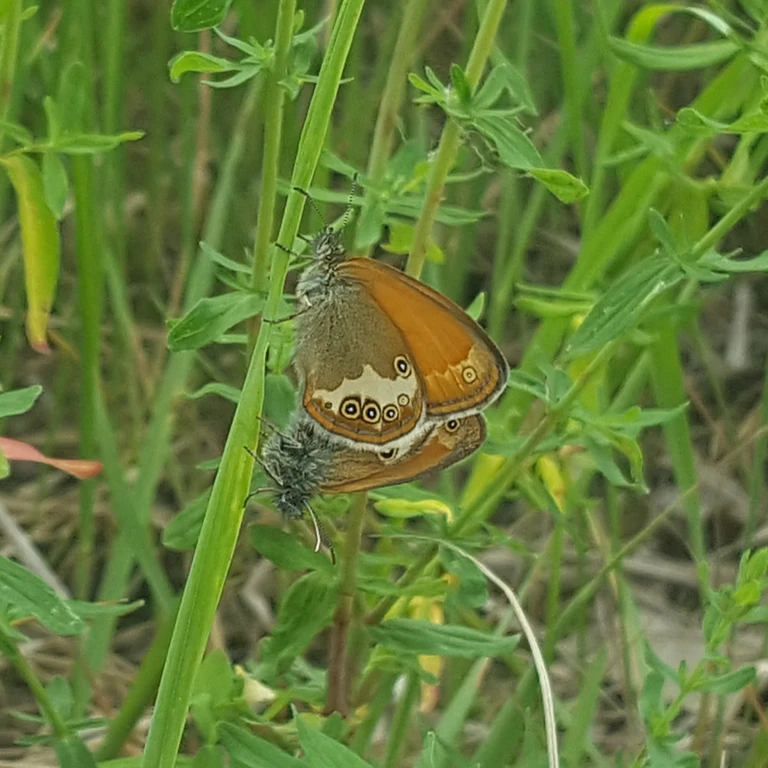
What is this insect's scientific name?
Coenonympha arcania
